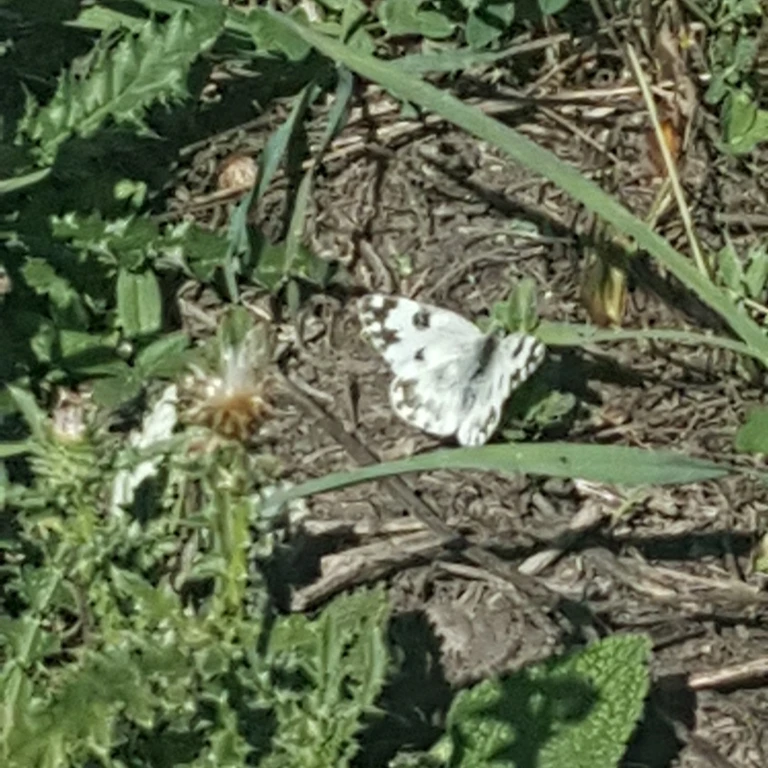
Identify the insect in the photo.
Pontia edusa
